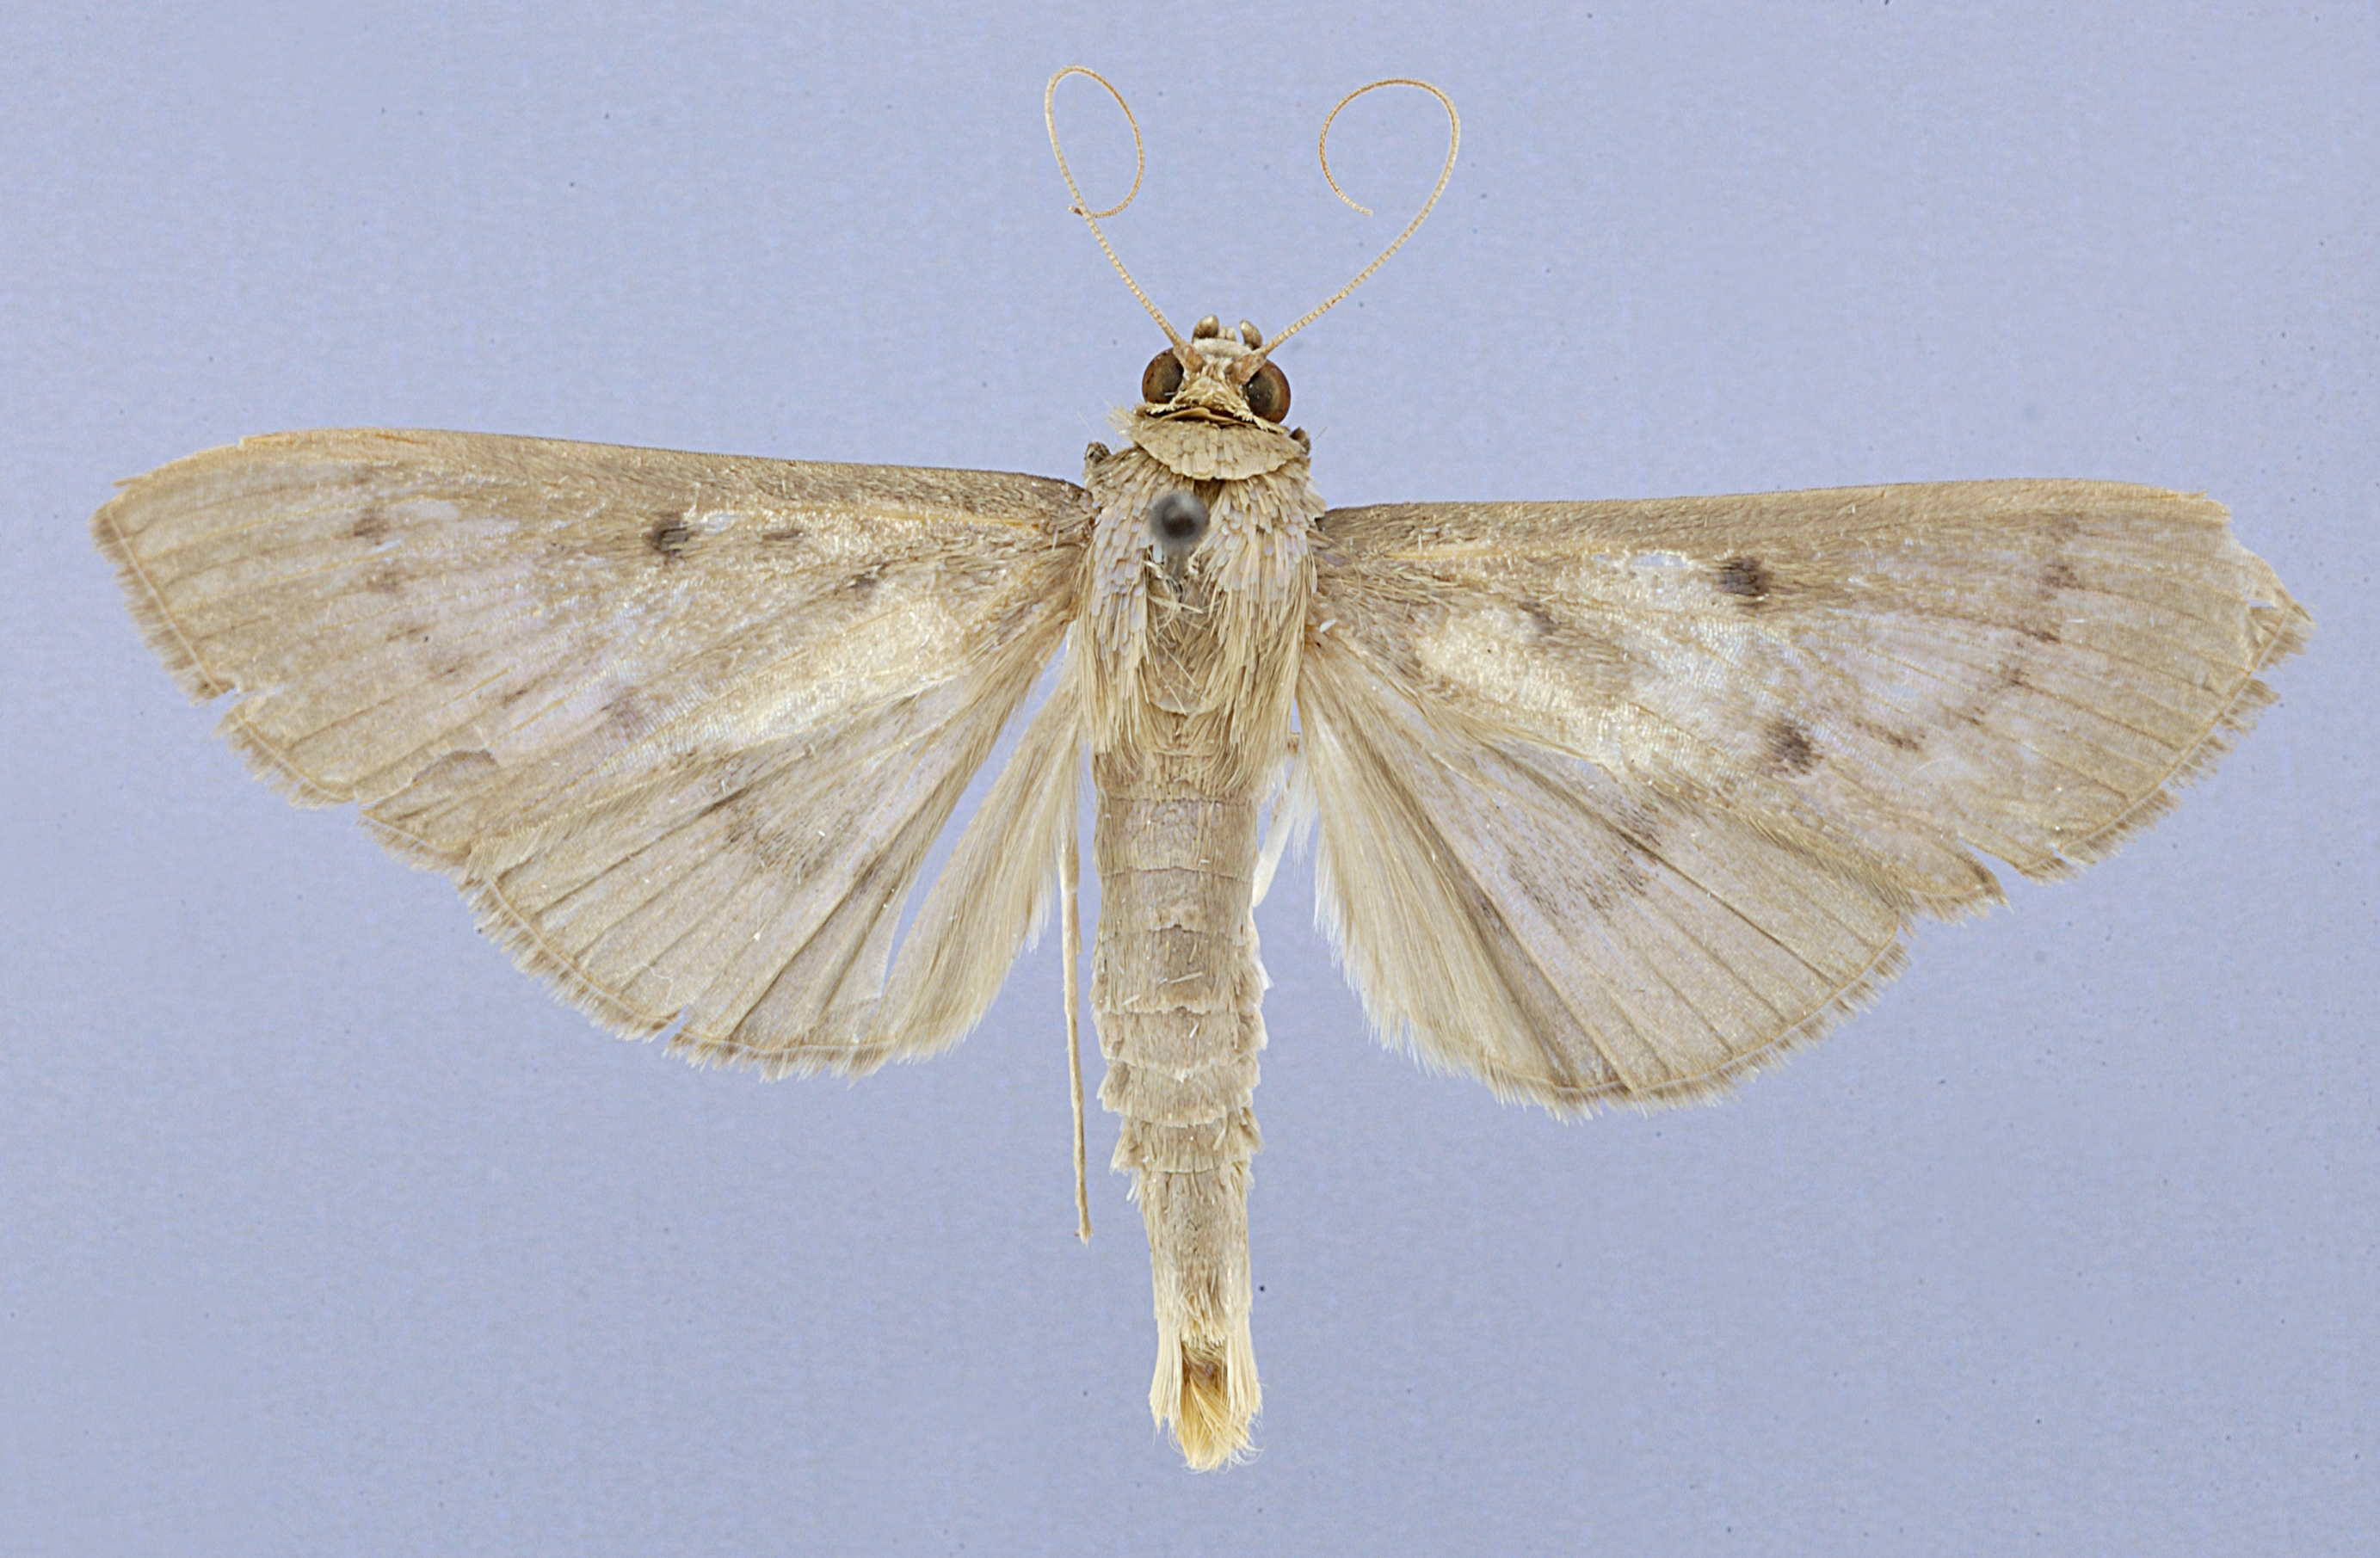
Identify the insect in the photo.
Sylepta banosalis
